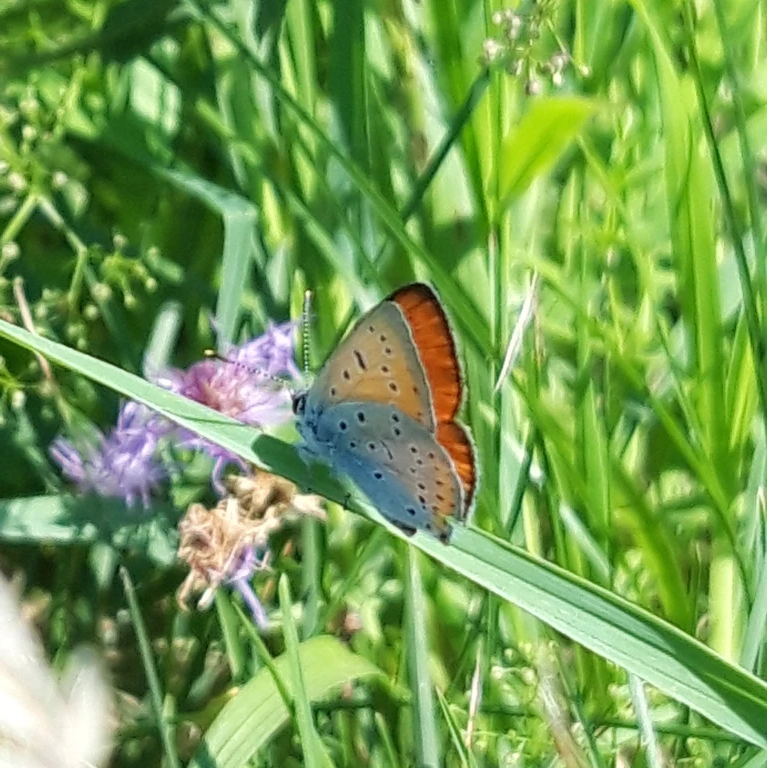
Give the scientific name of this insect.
Lycaena dispar
